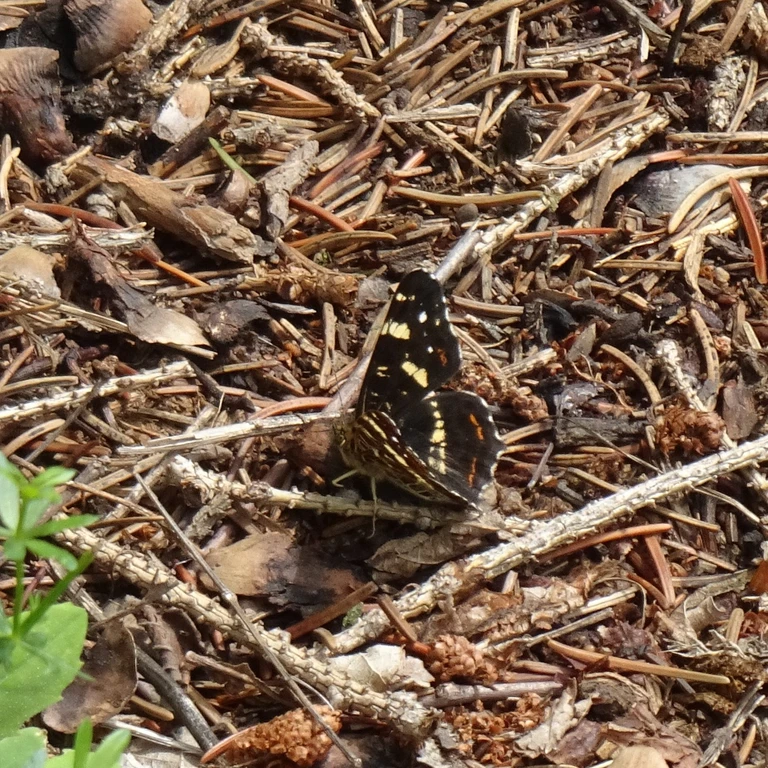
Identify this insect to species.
Araschnia levana
